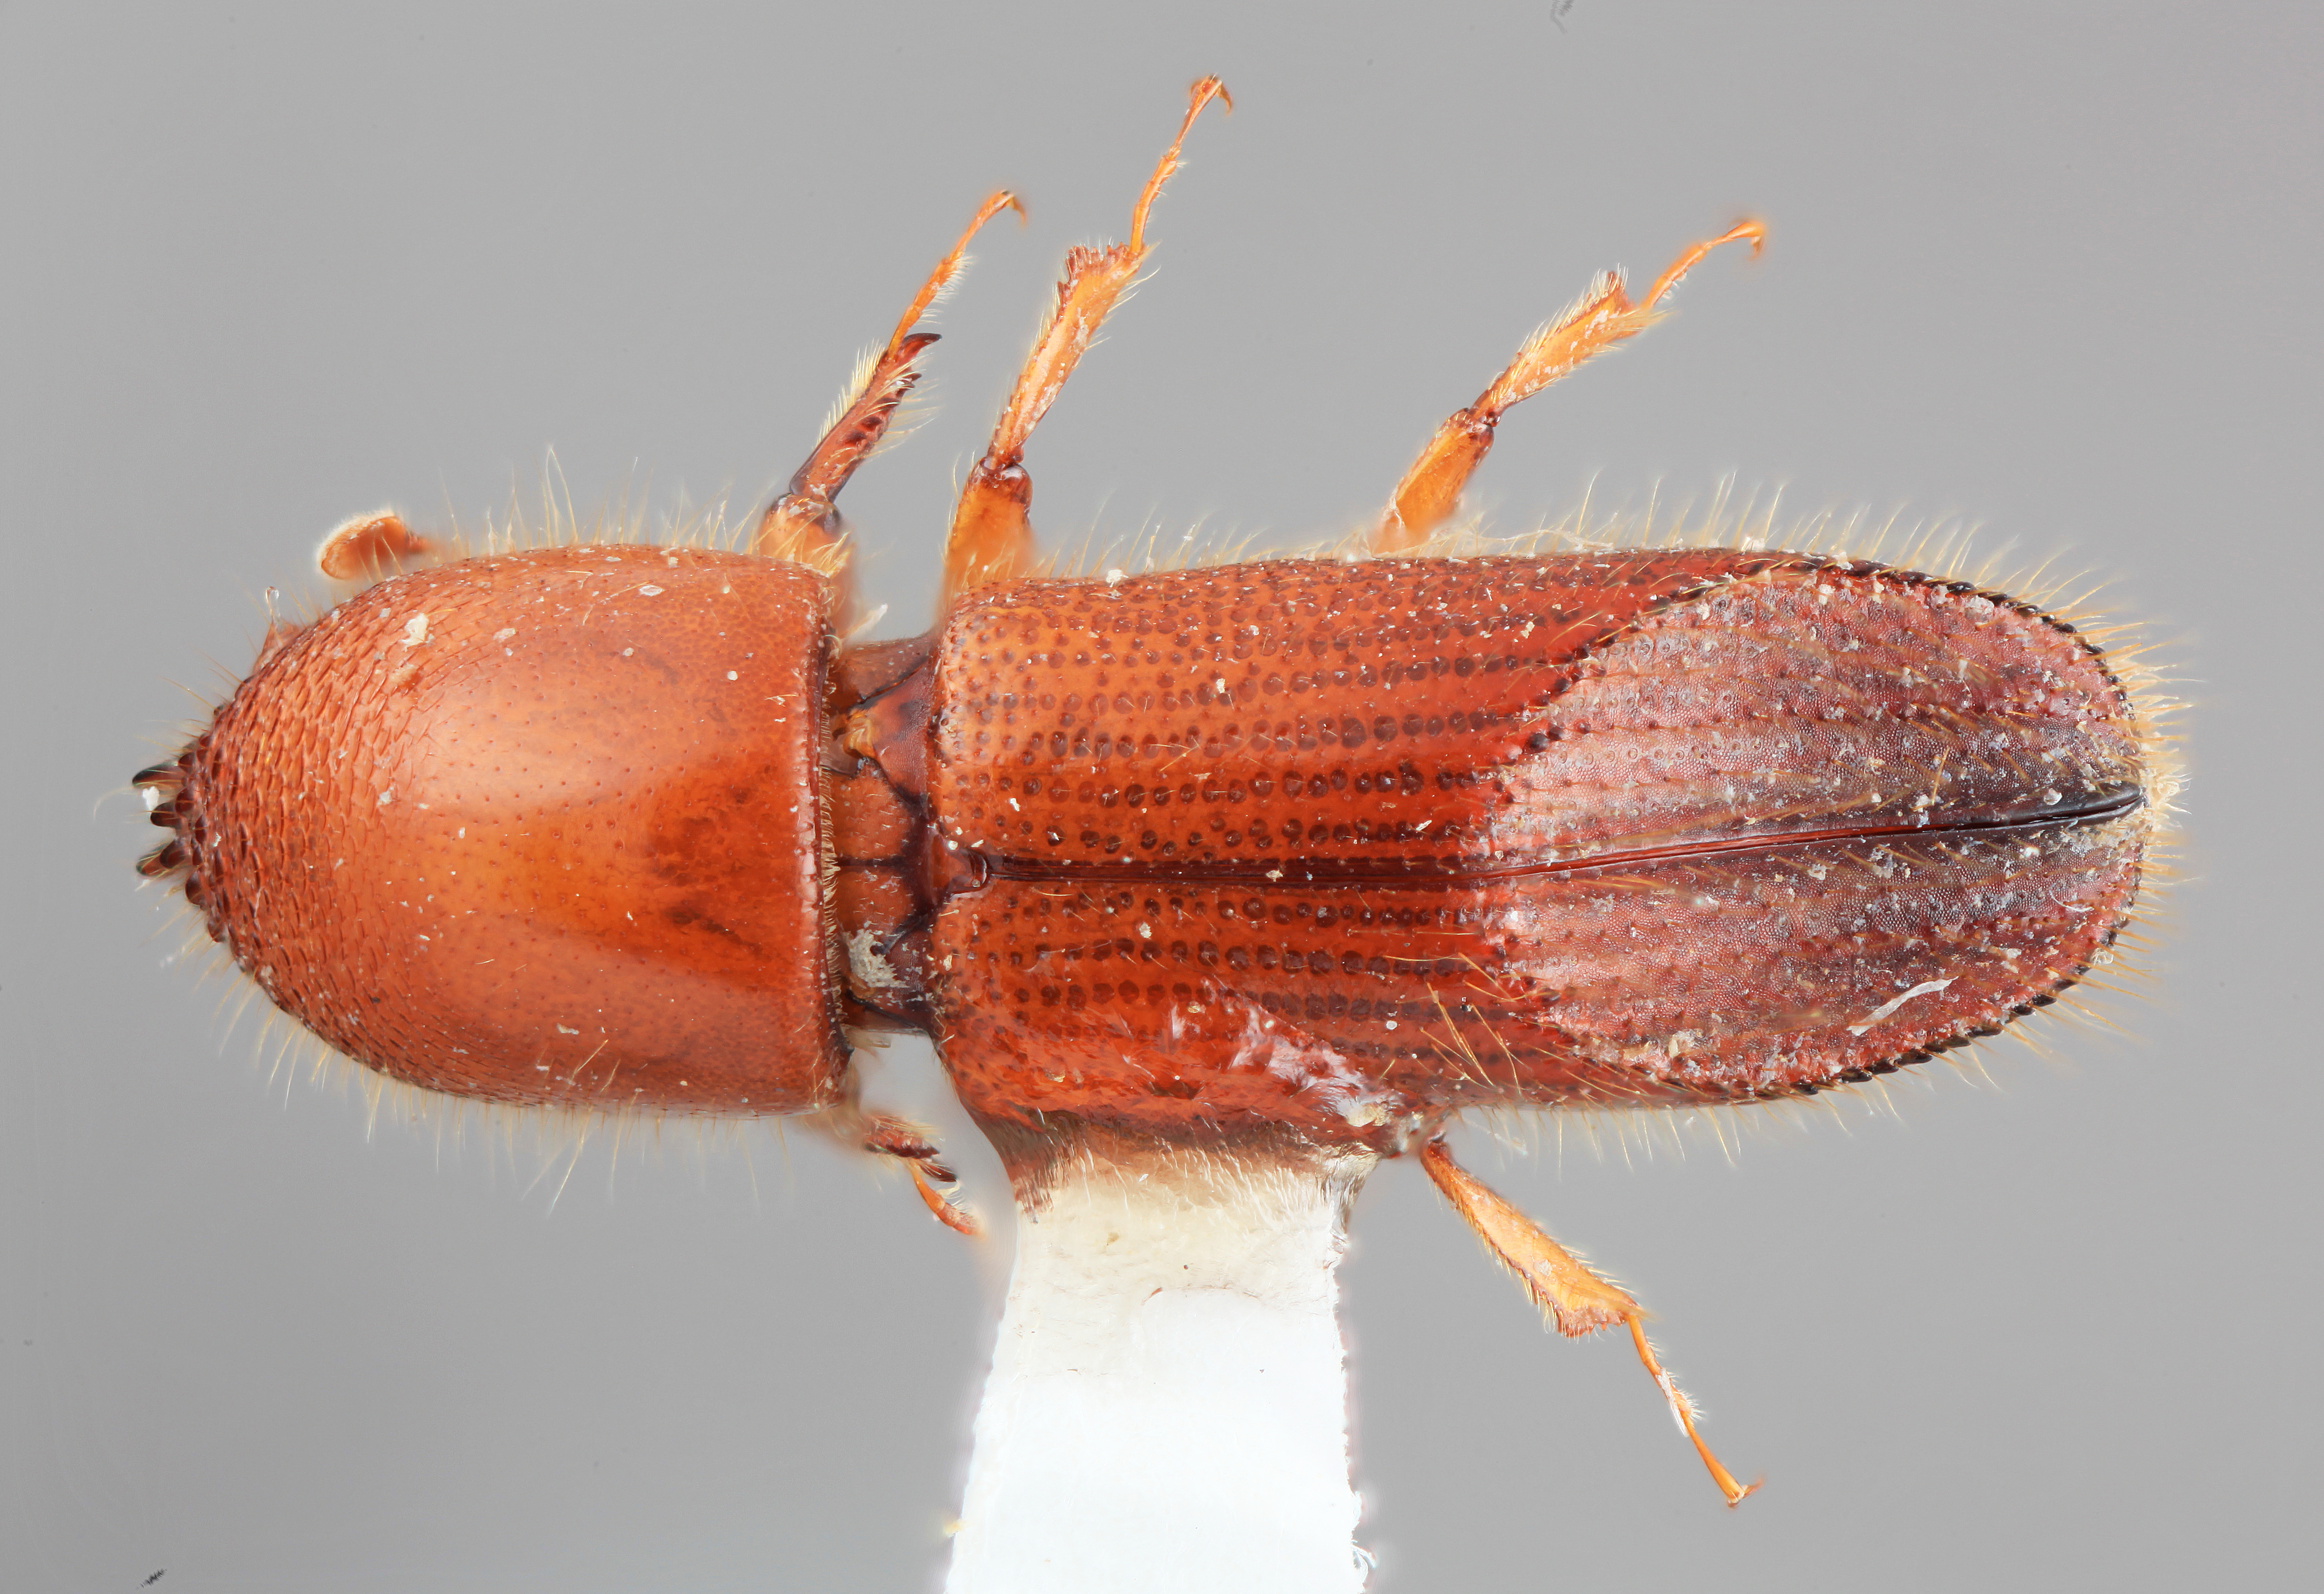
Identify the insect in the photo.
Sampsonius expulsus
